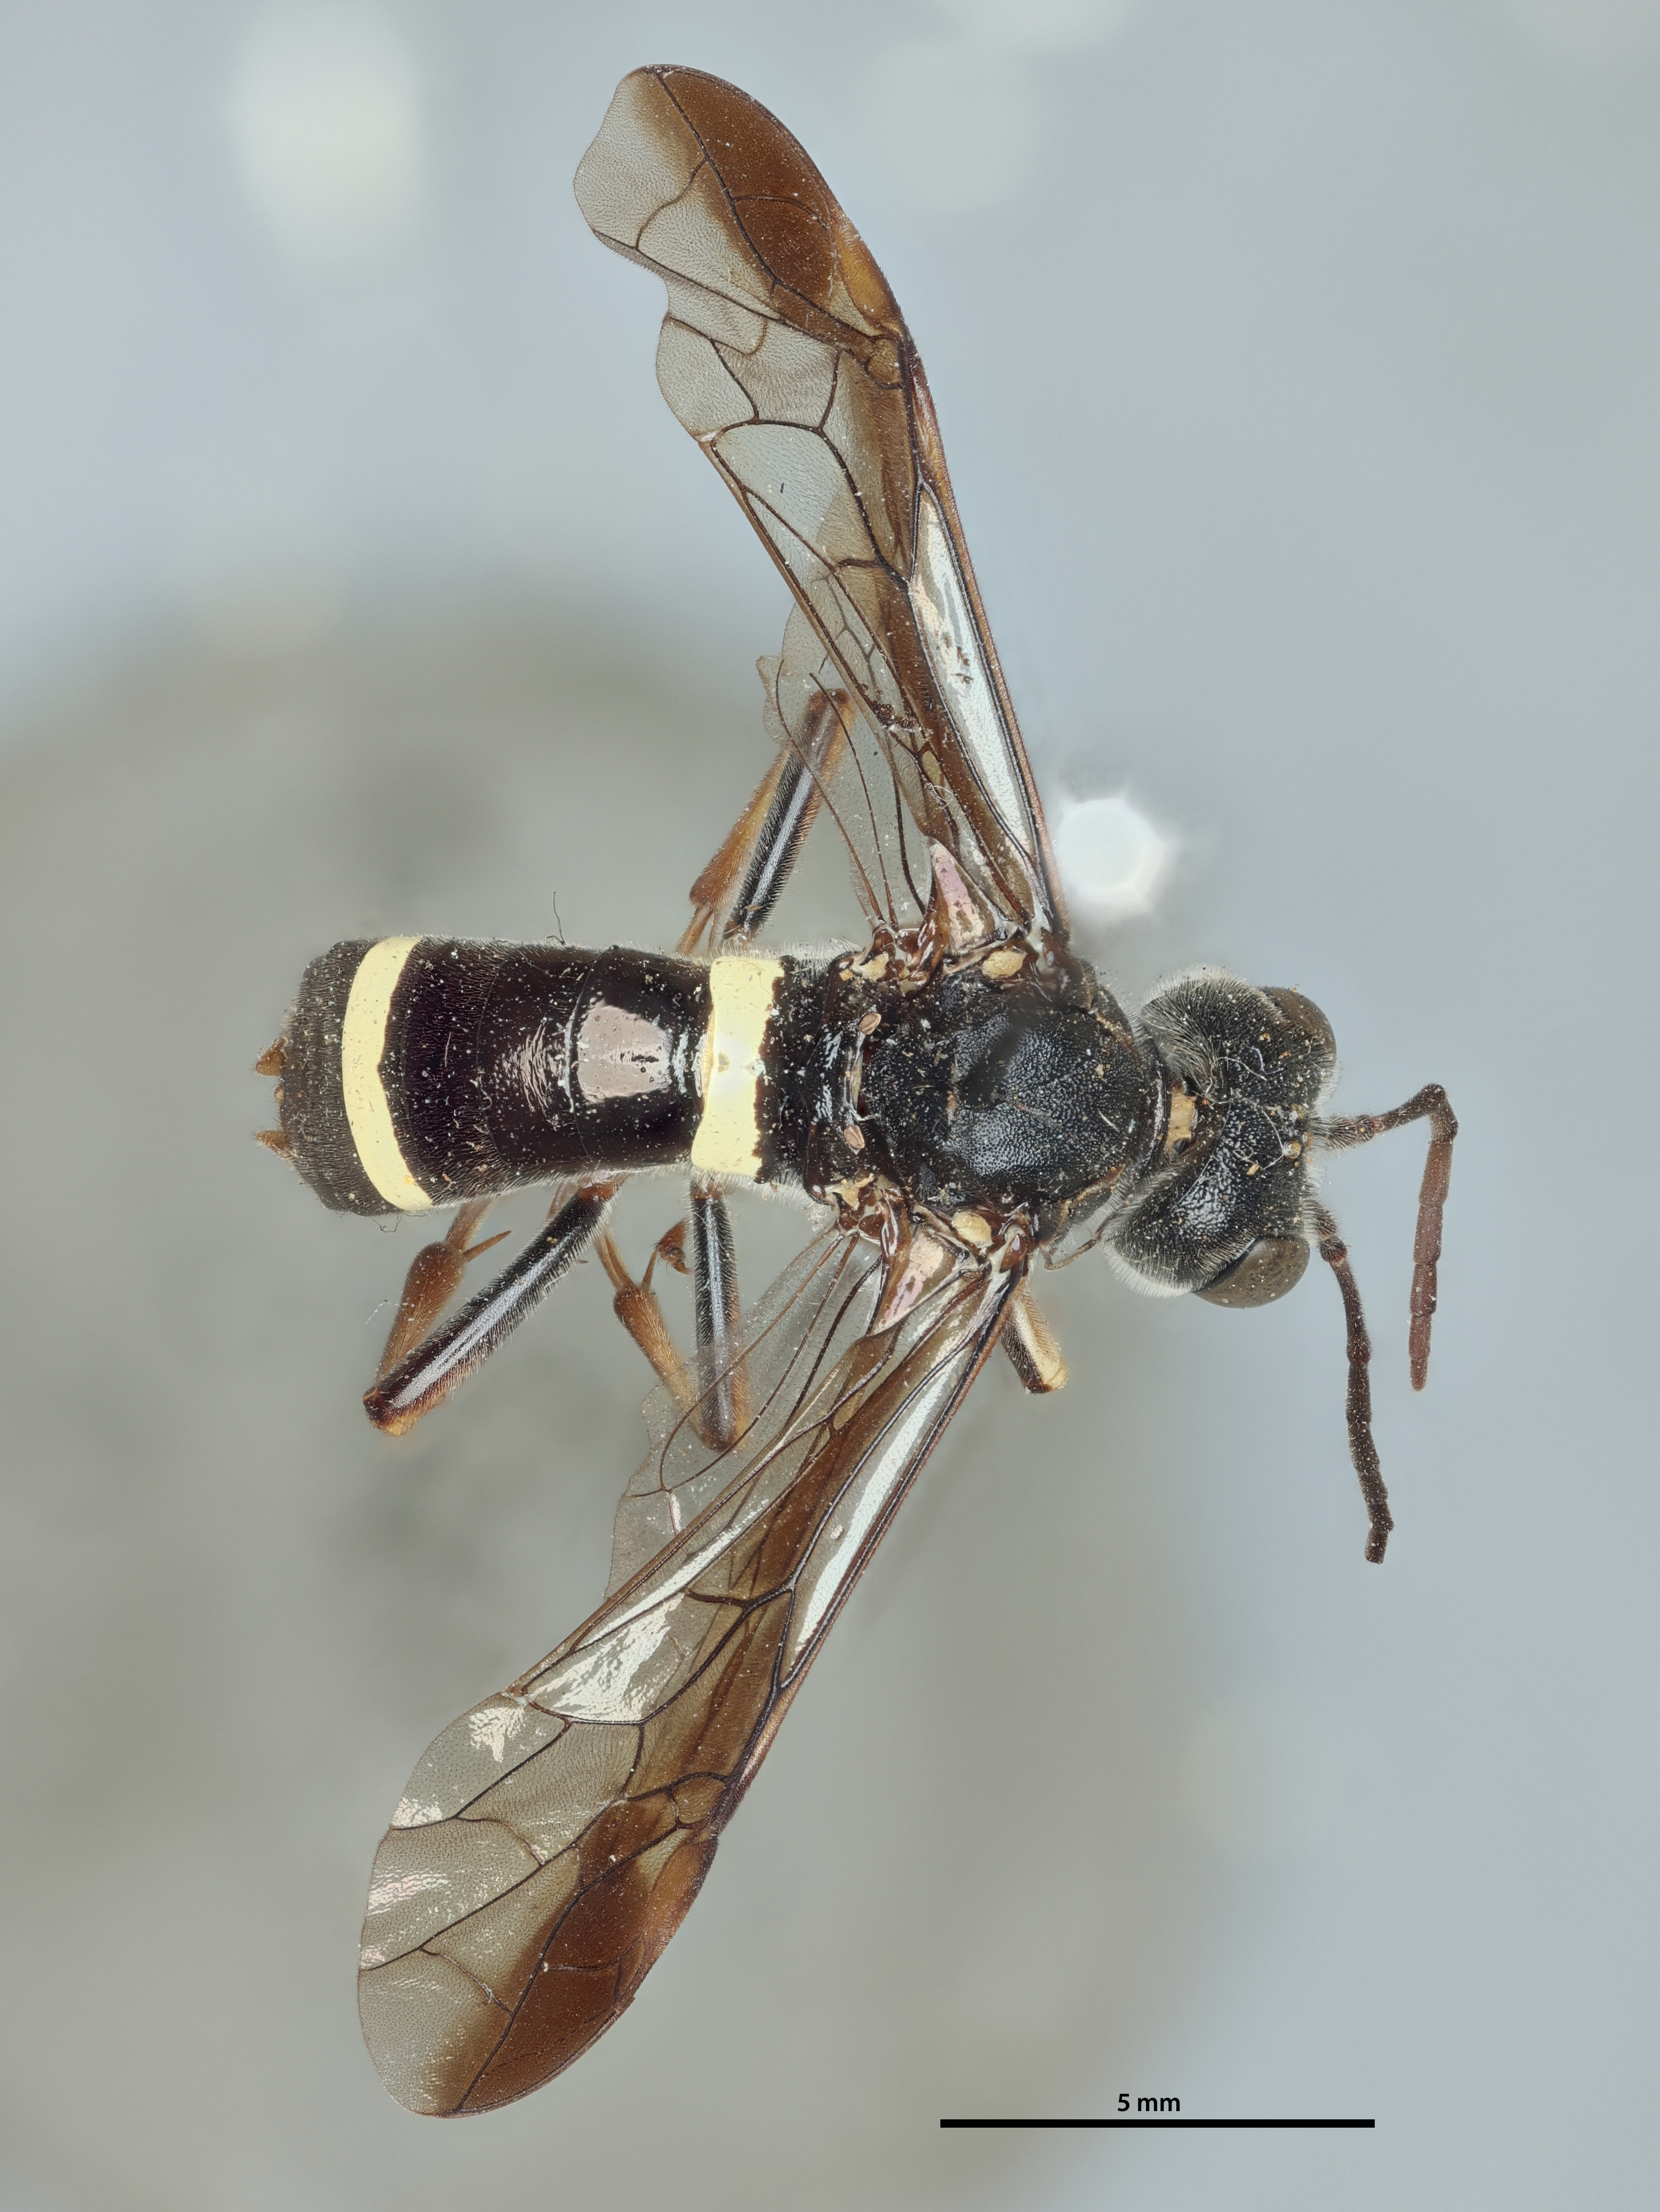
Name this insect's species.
Jermakia japonica
